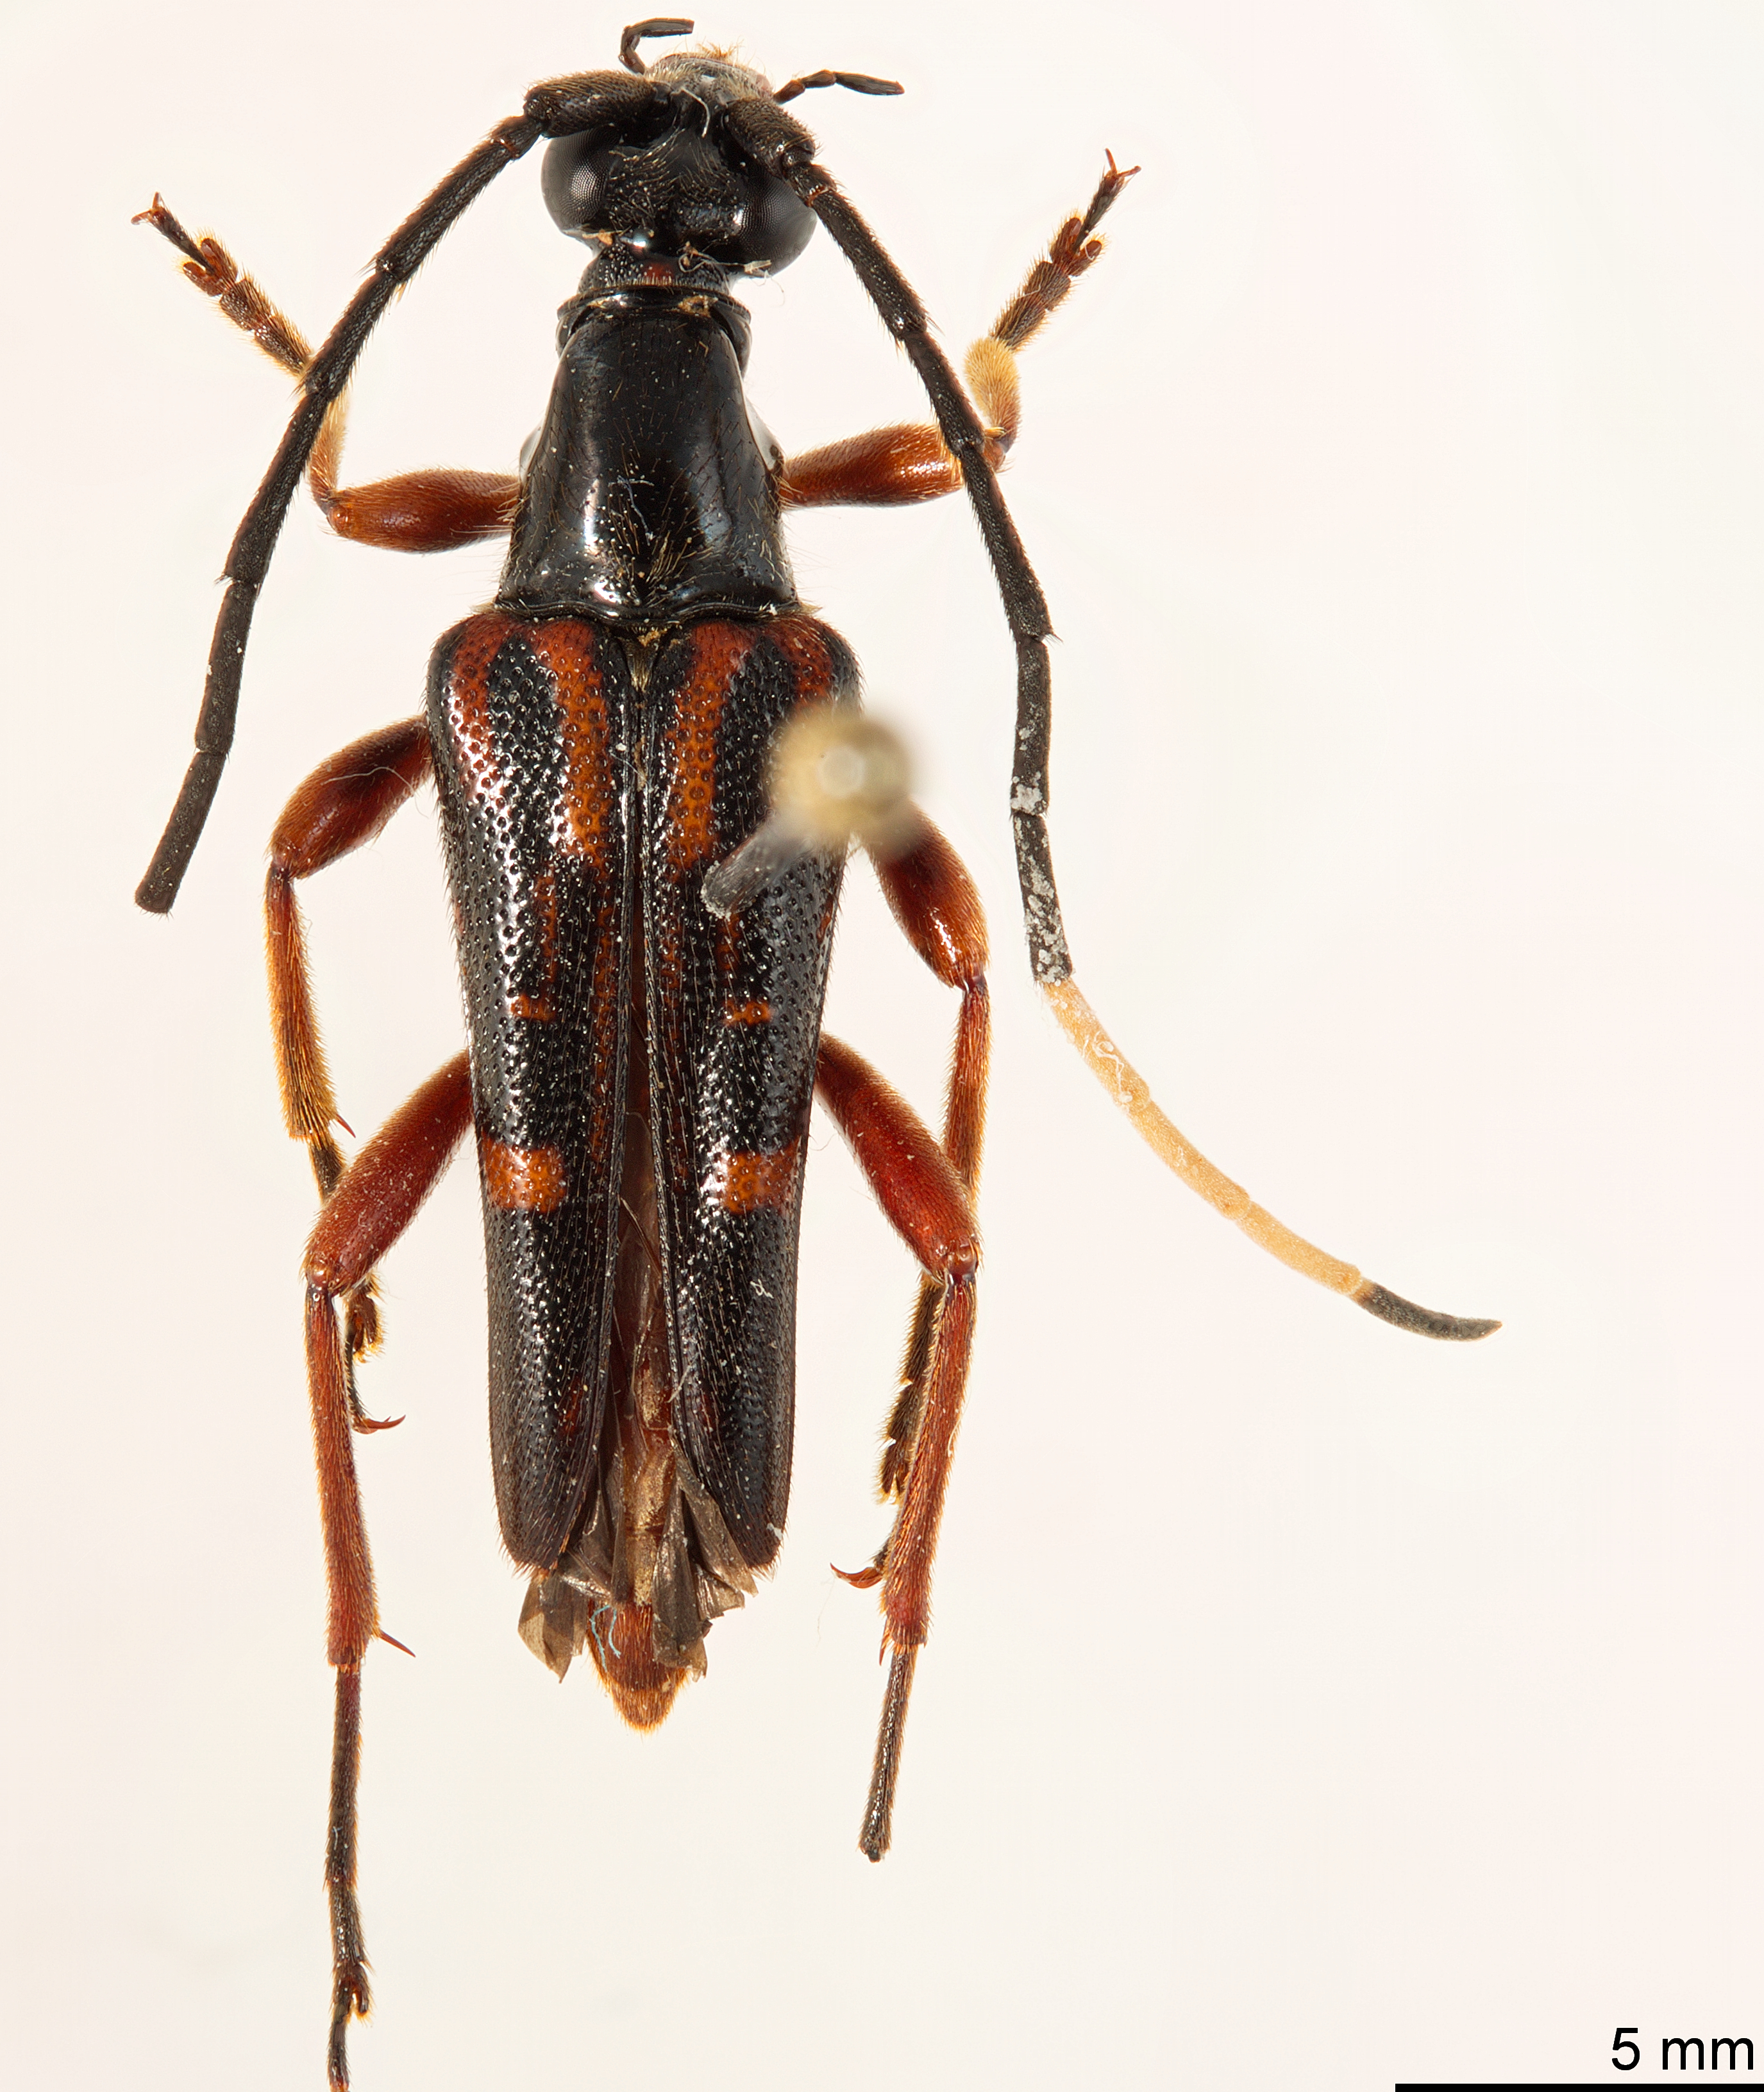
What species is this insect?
Sinostrangalis ikedai
